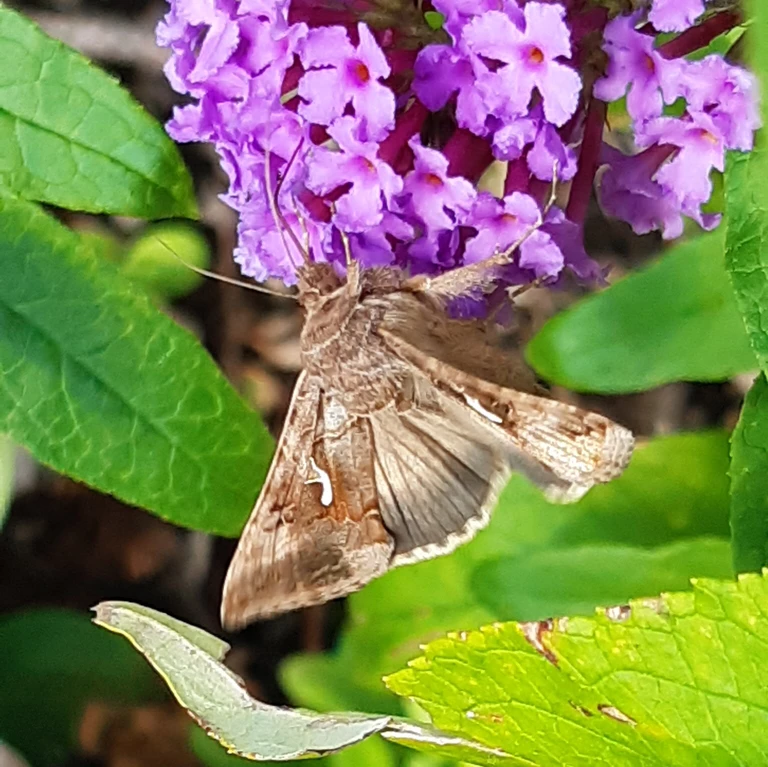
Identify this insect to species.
Autographa gamma
